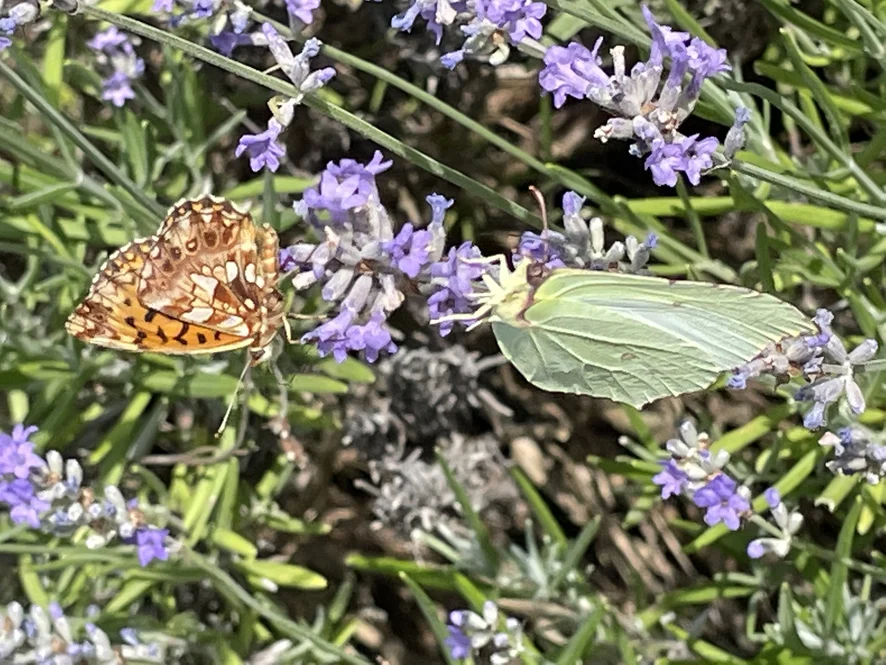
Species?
Gonepteryx rhamni
